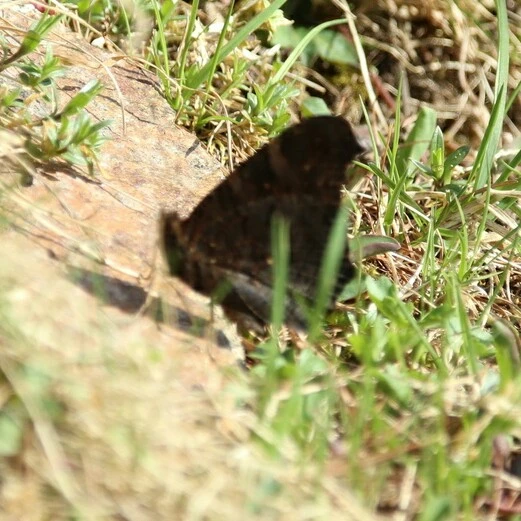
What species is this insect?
Aglais io
